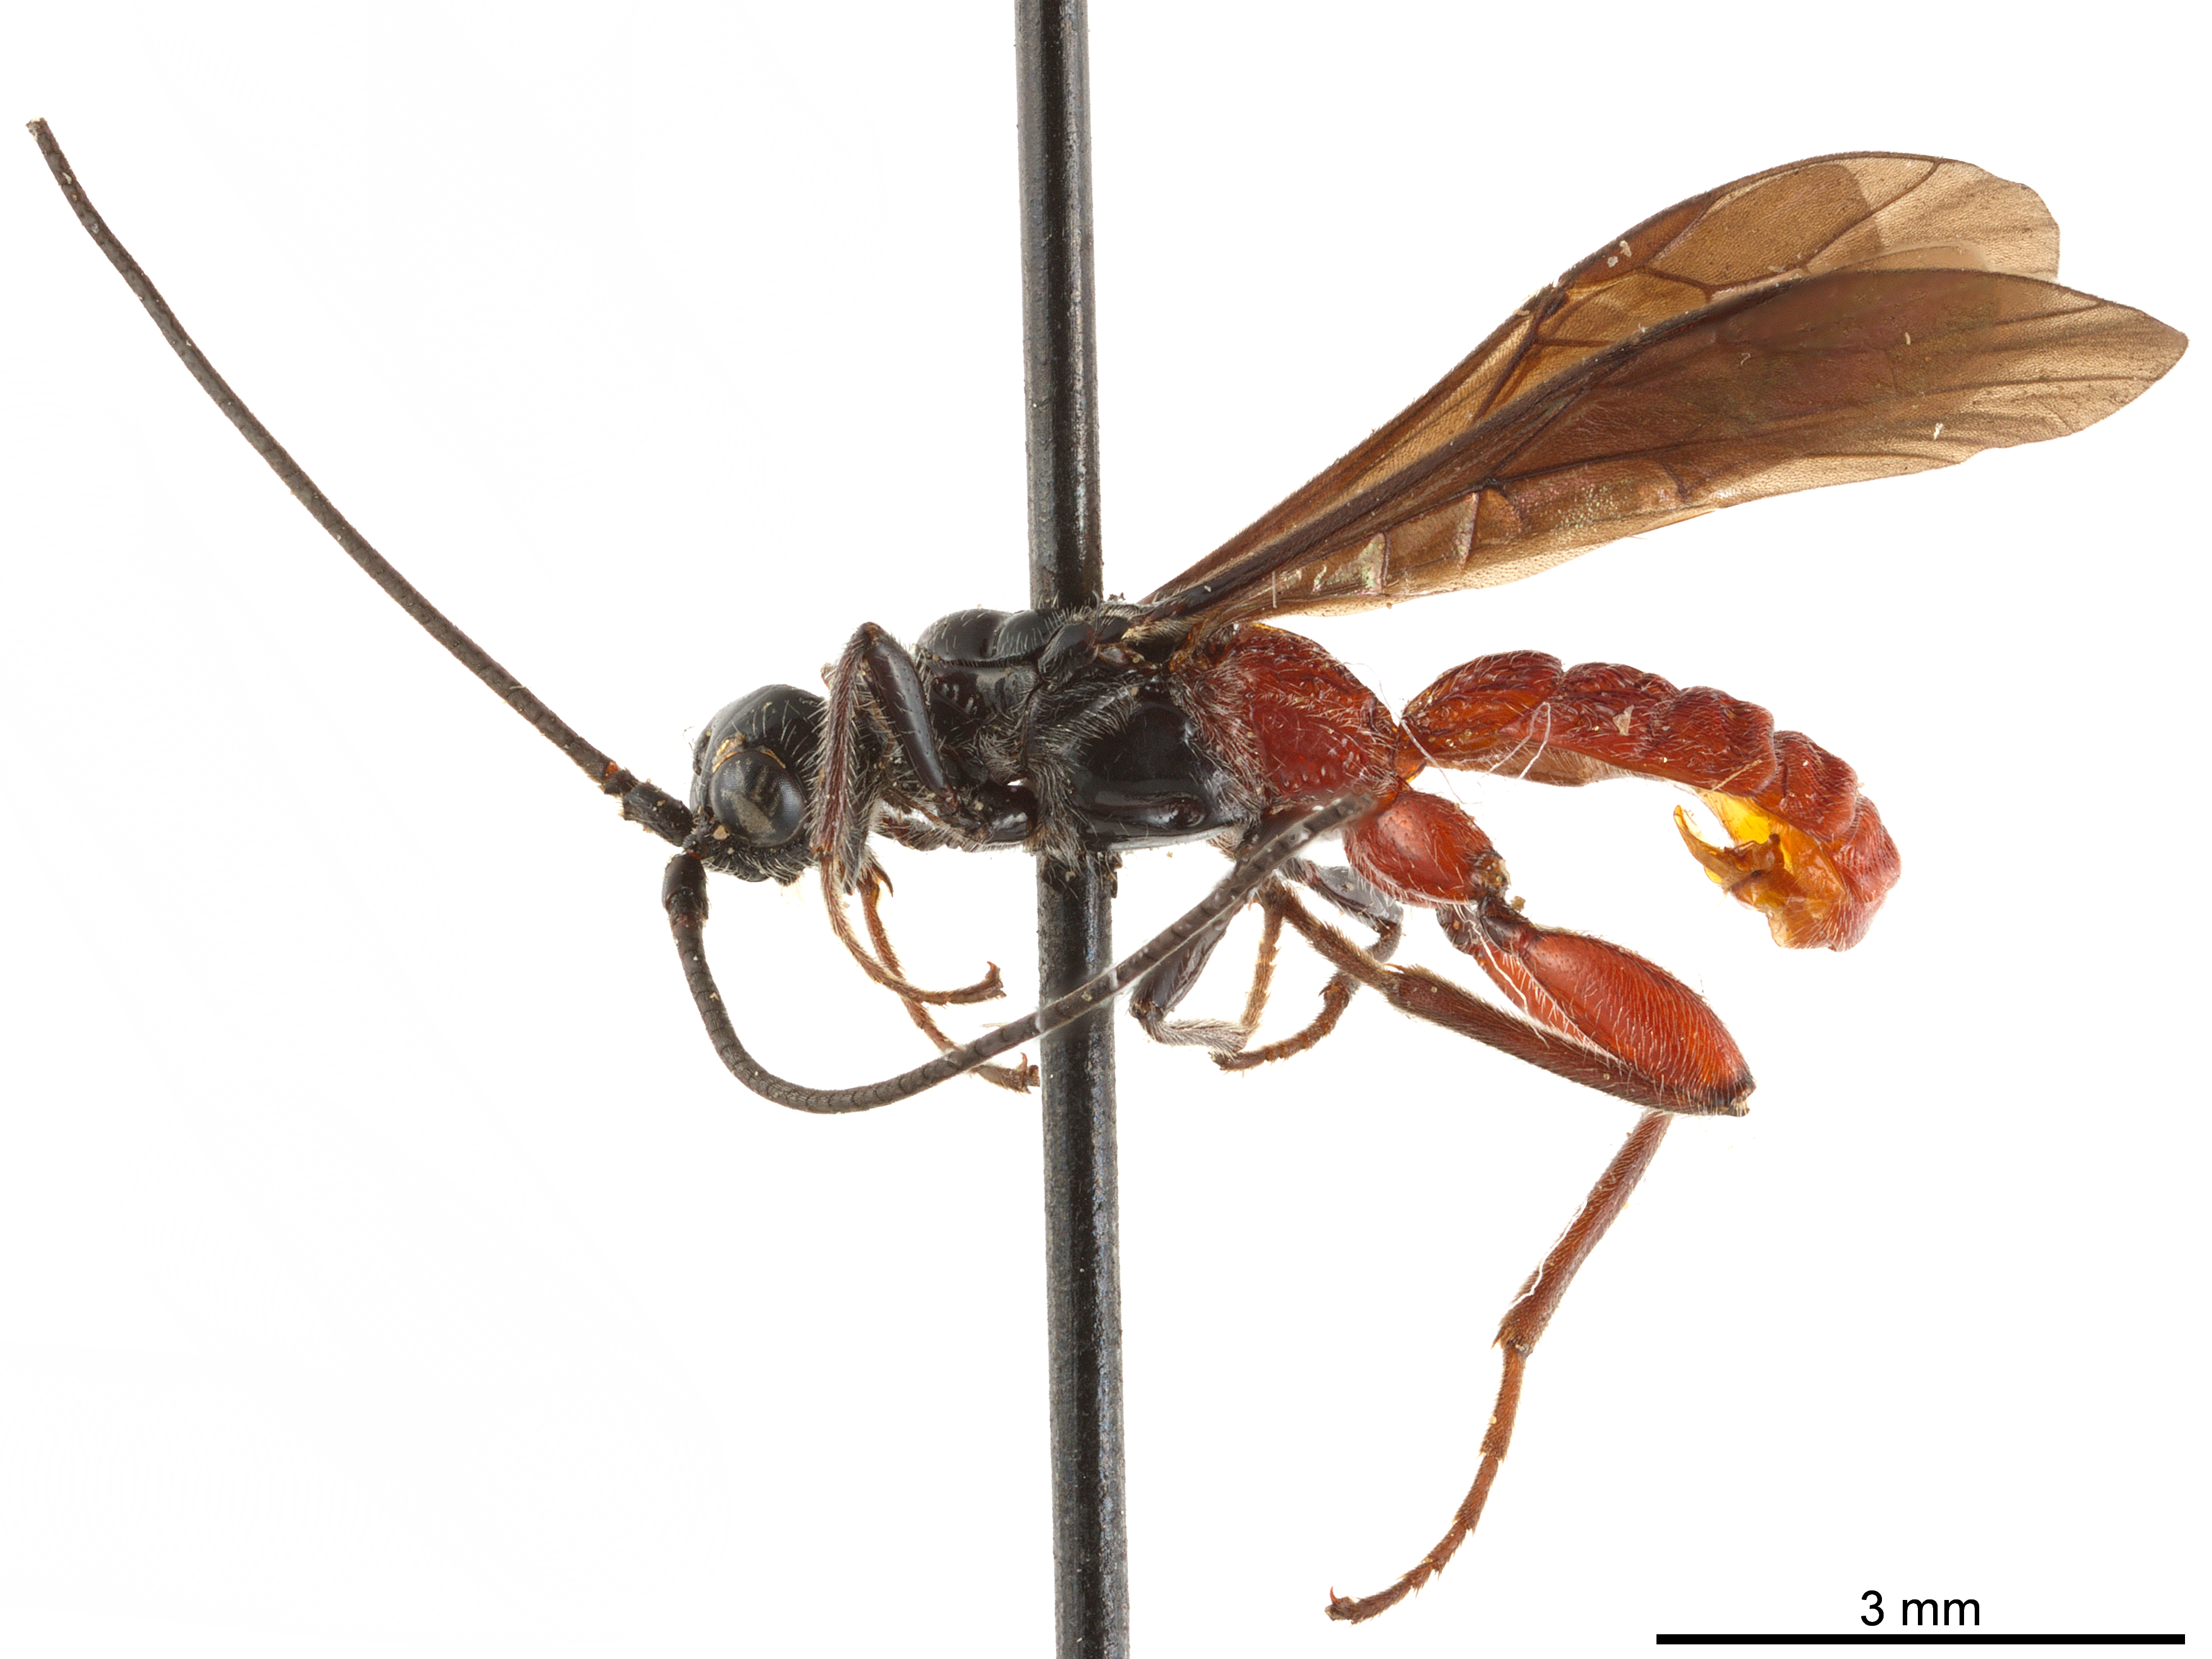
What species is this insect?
Liobracon aquilonius
